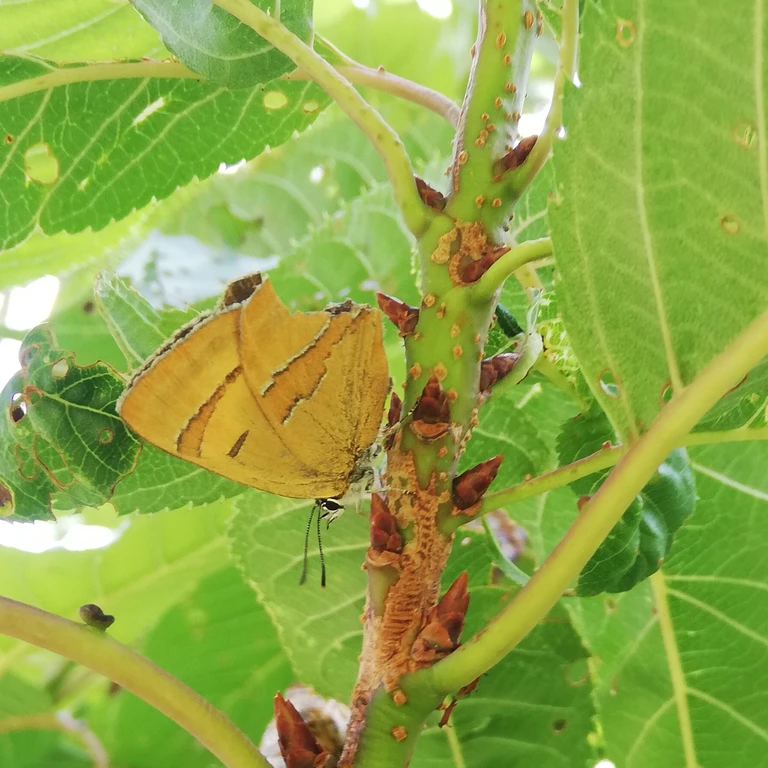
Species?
Thecla betulae
